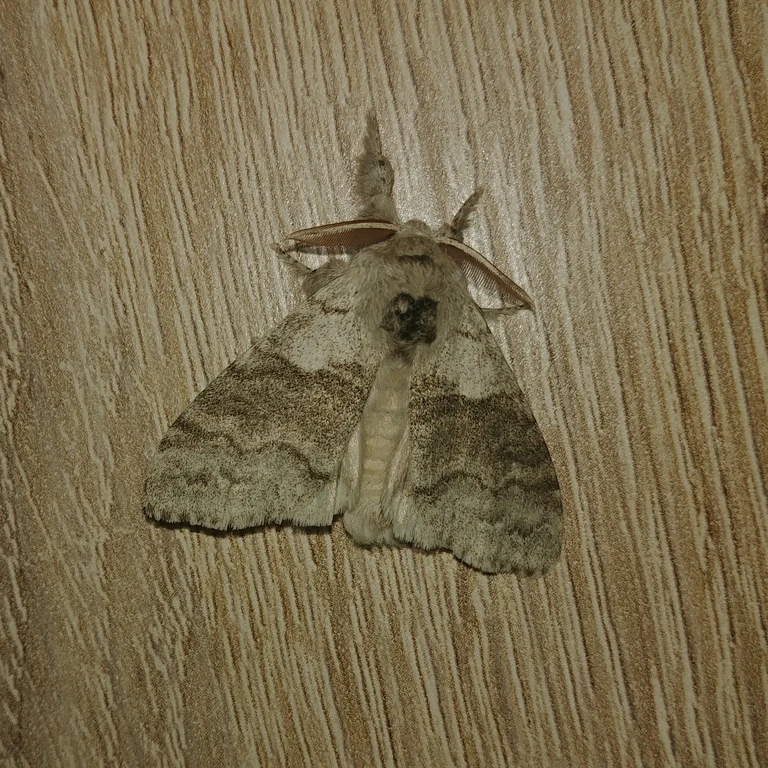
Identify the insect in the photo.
Calliteara pudibunda
